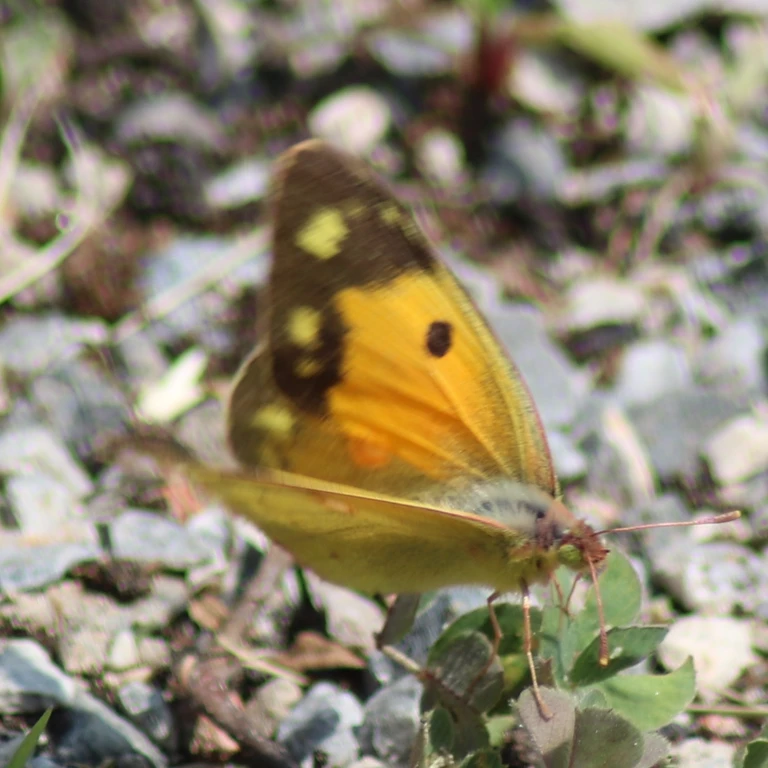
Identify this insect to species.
Colias croceus
